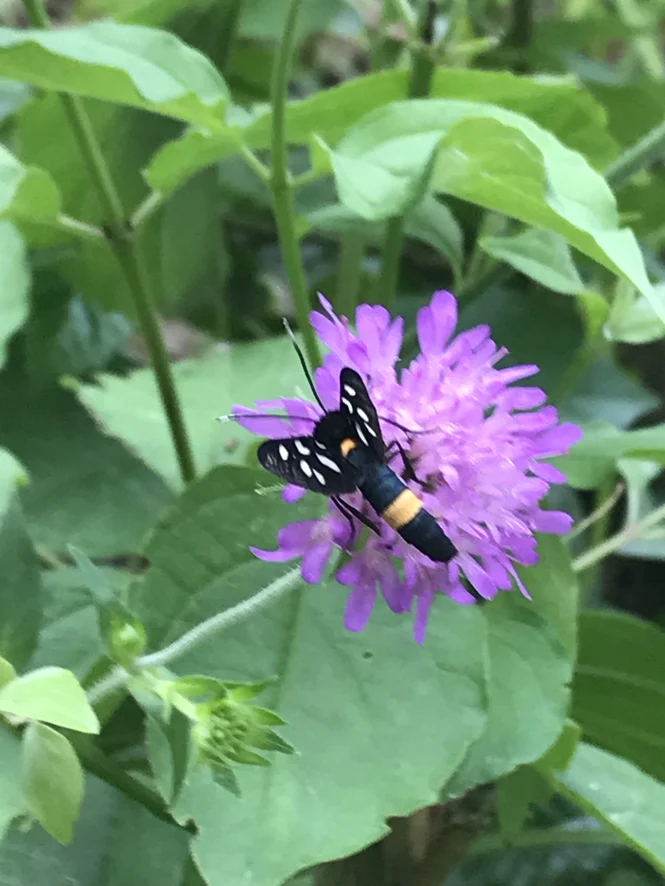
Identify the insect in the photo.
Amata phegea
